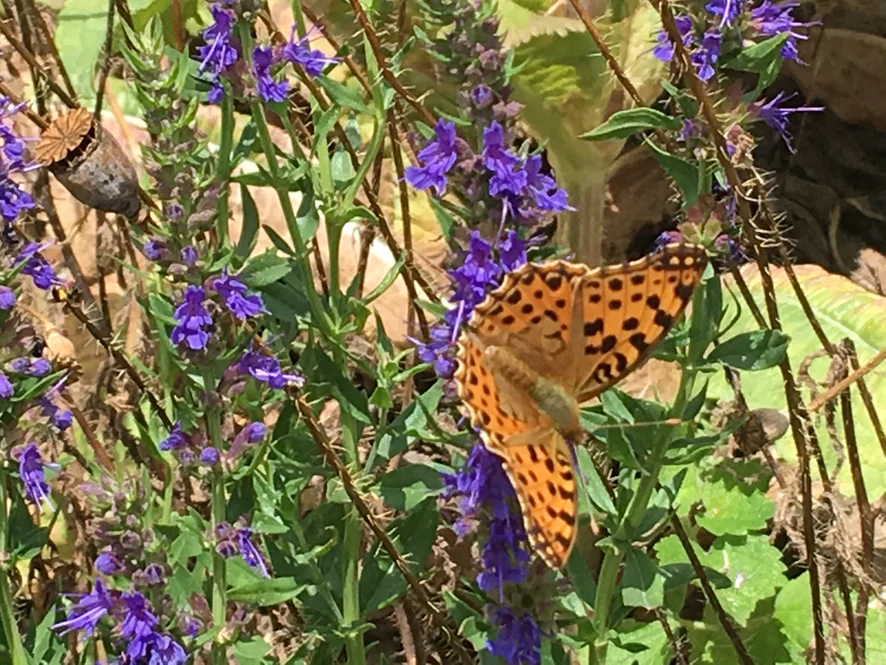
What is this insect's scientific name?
Issoria lathonia
